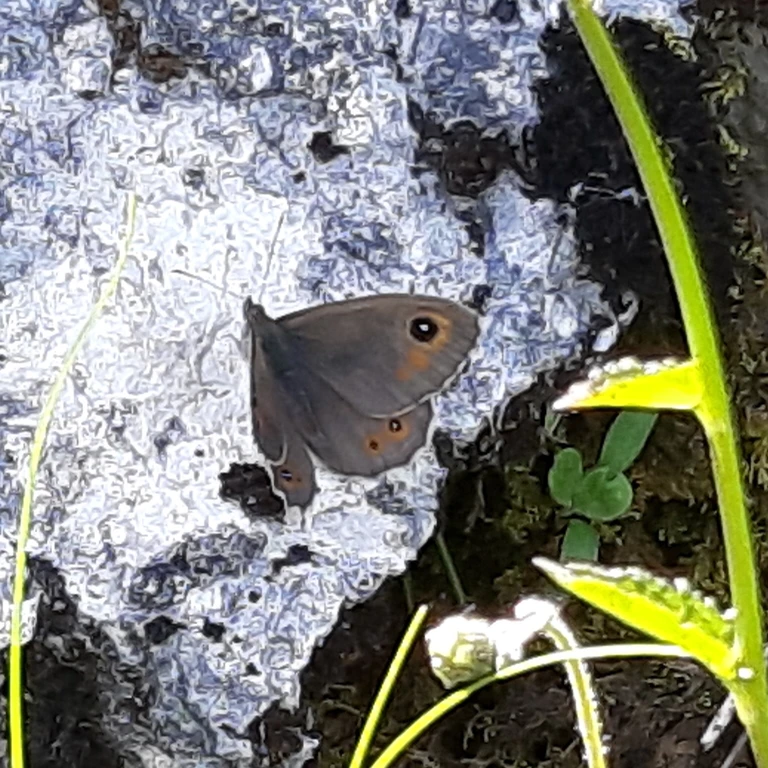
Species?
Lasiommata maera (also Pararge maera)
